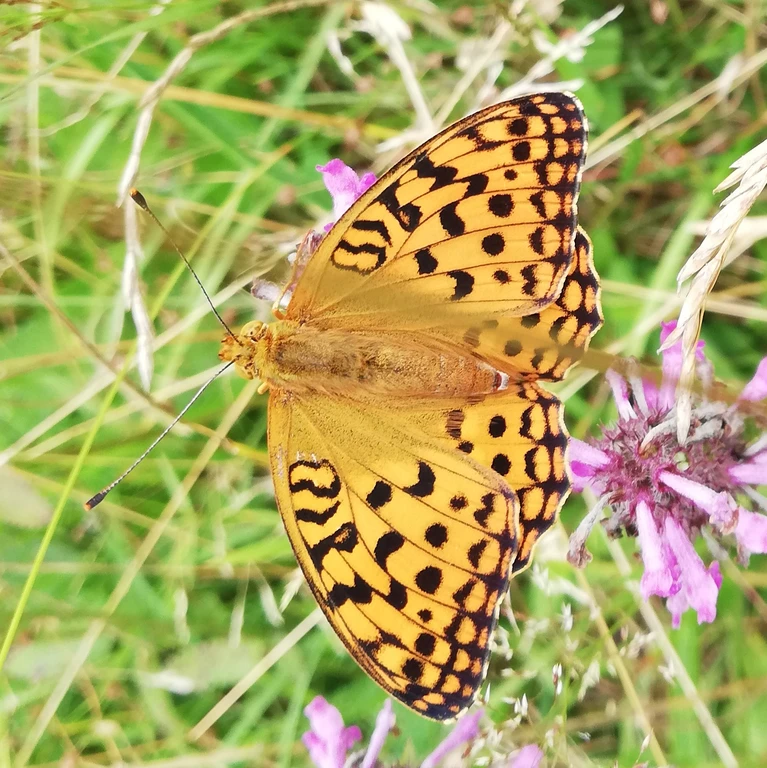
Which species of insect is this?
Fabriciana adippe
